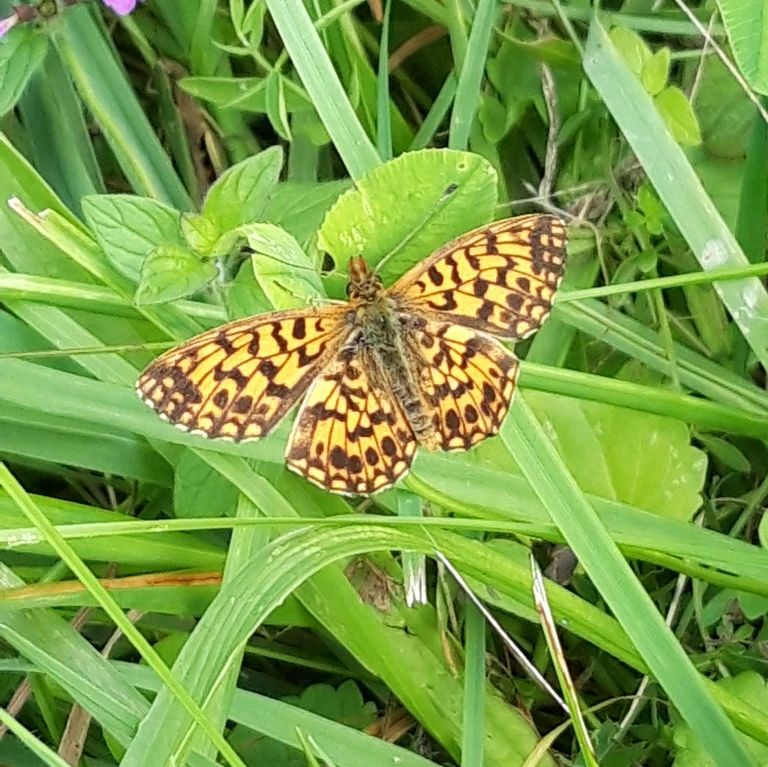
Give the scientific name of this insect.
Boloria dia
